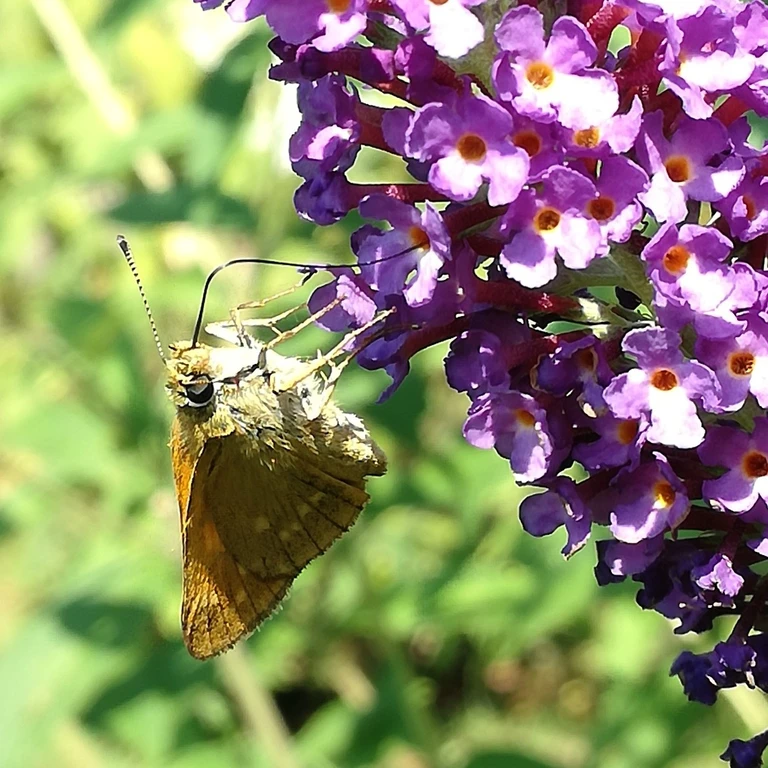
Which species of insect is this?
Ochlodes sylvanus (also Ochlodes venata)
